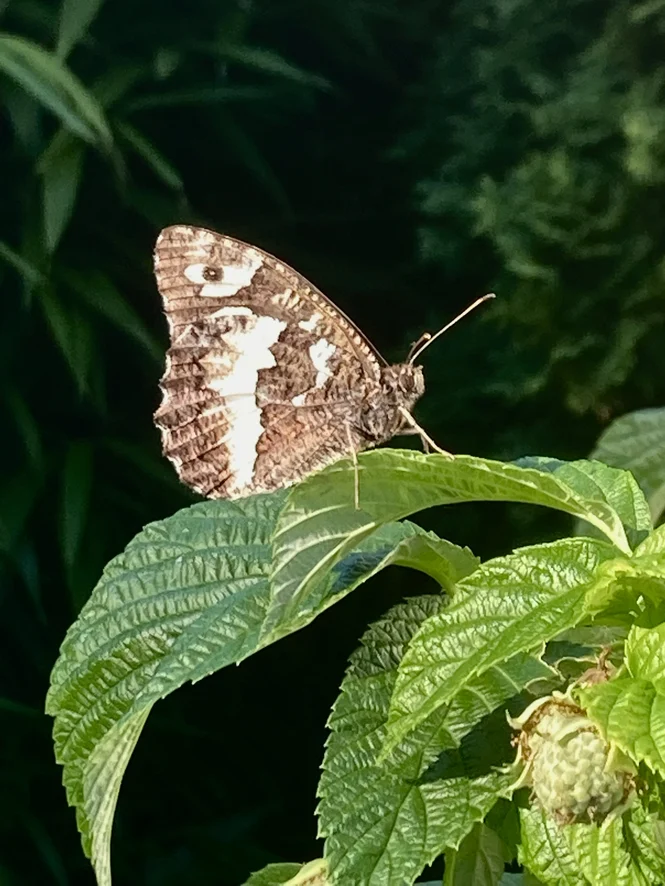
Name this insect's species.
Brintesia circe
